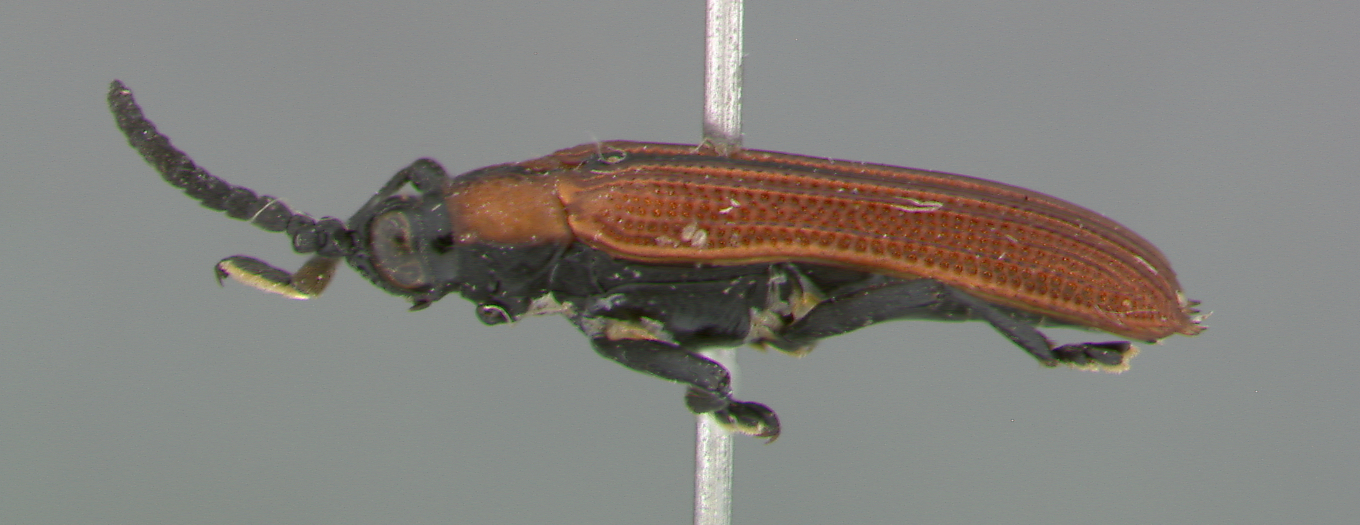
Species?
Chalepus sanguinipennis
